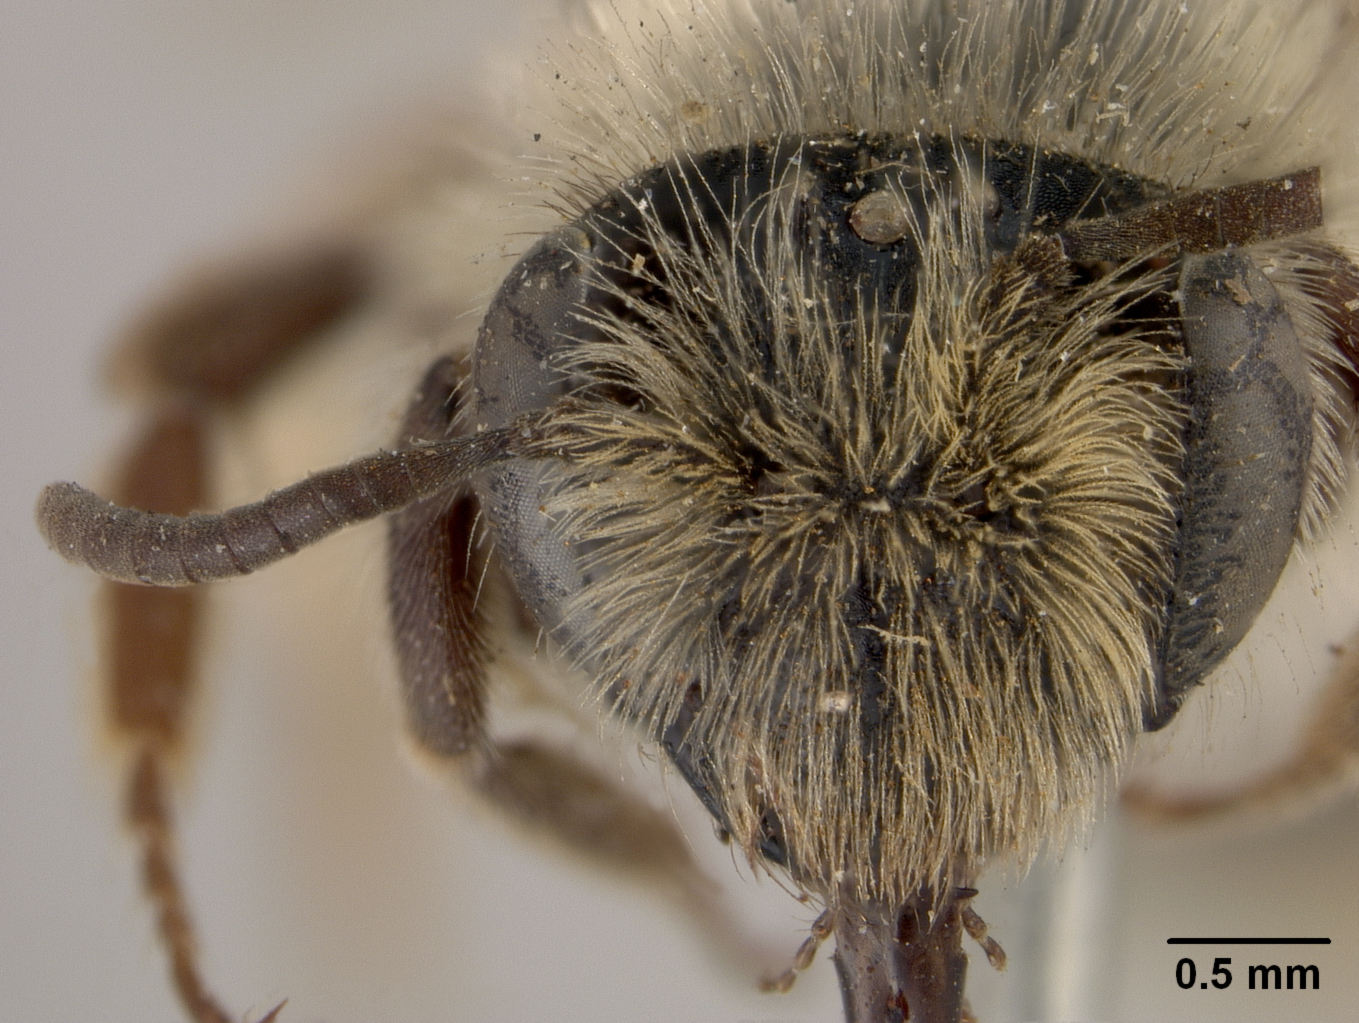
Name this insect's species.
Cilissa trizonata
